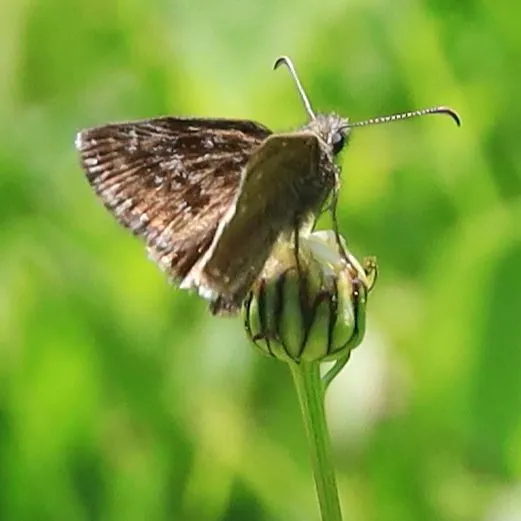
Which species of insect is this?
Erynnis tages
